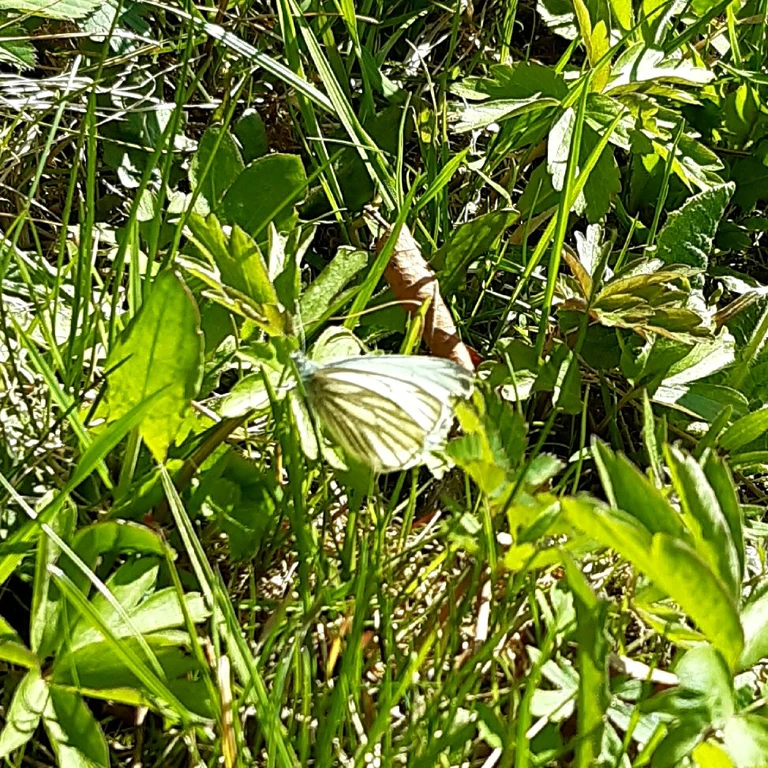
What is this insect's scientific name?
Pieris napi
